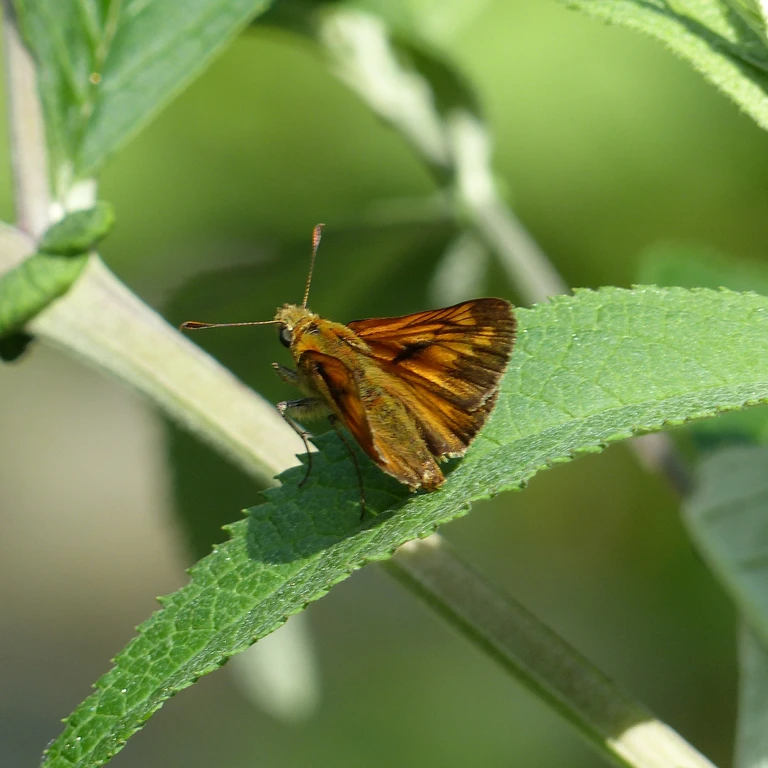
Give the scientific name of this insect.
Ochlodes sylvanus (also Ochlodes venata)
